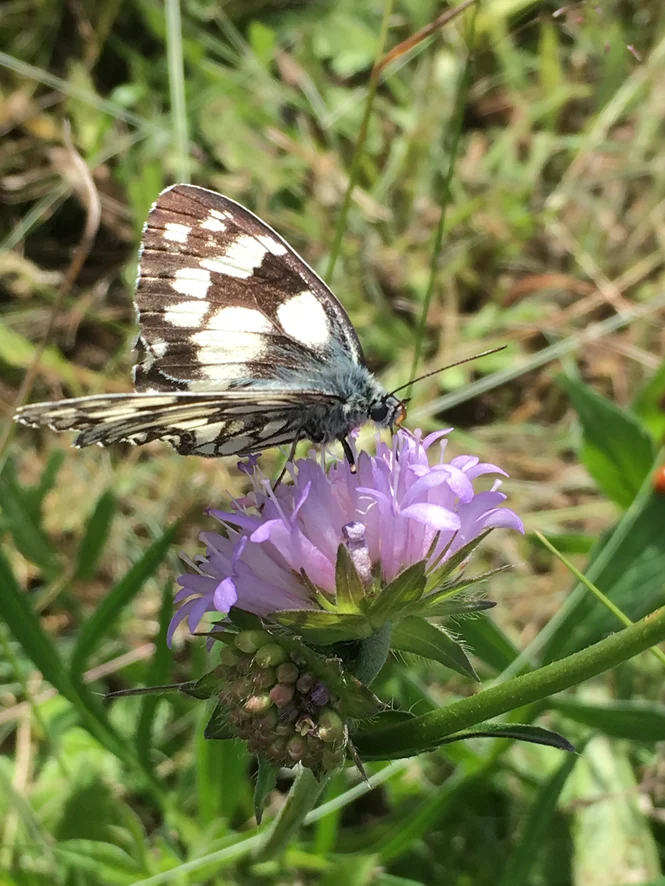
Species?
Melanargia galathea
